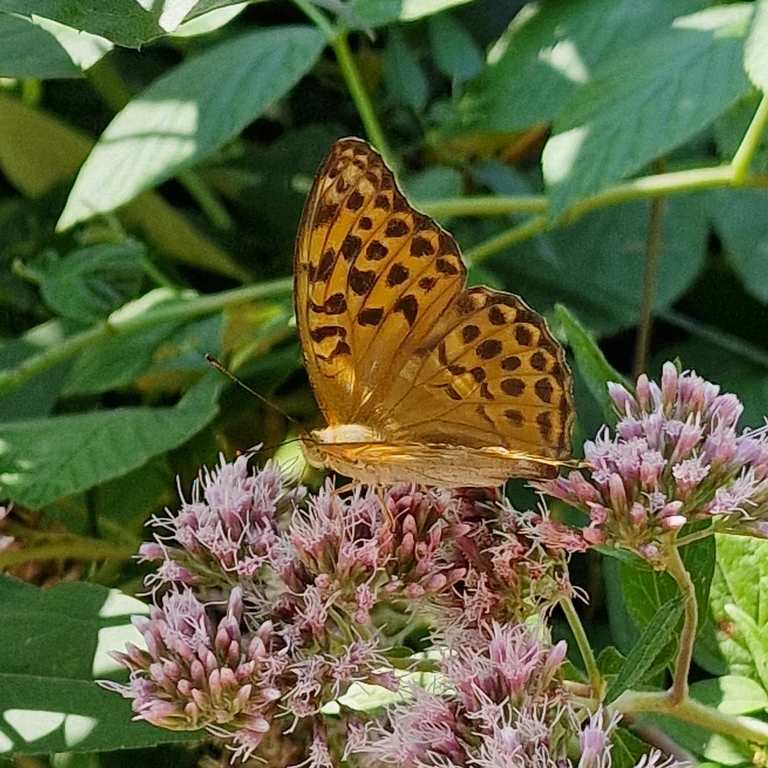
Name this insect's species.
Argynnis paphia
